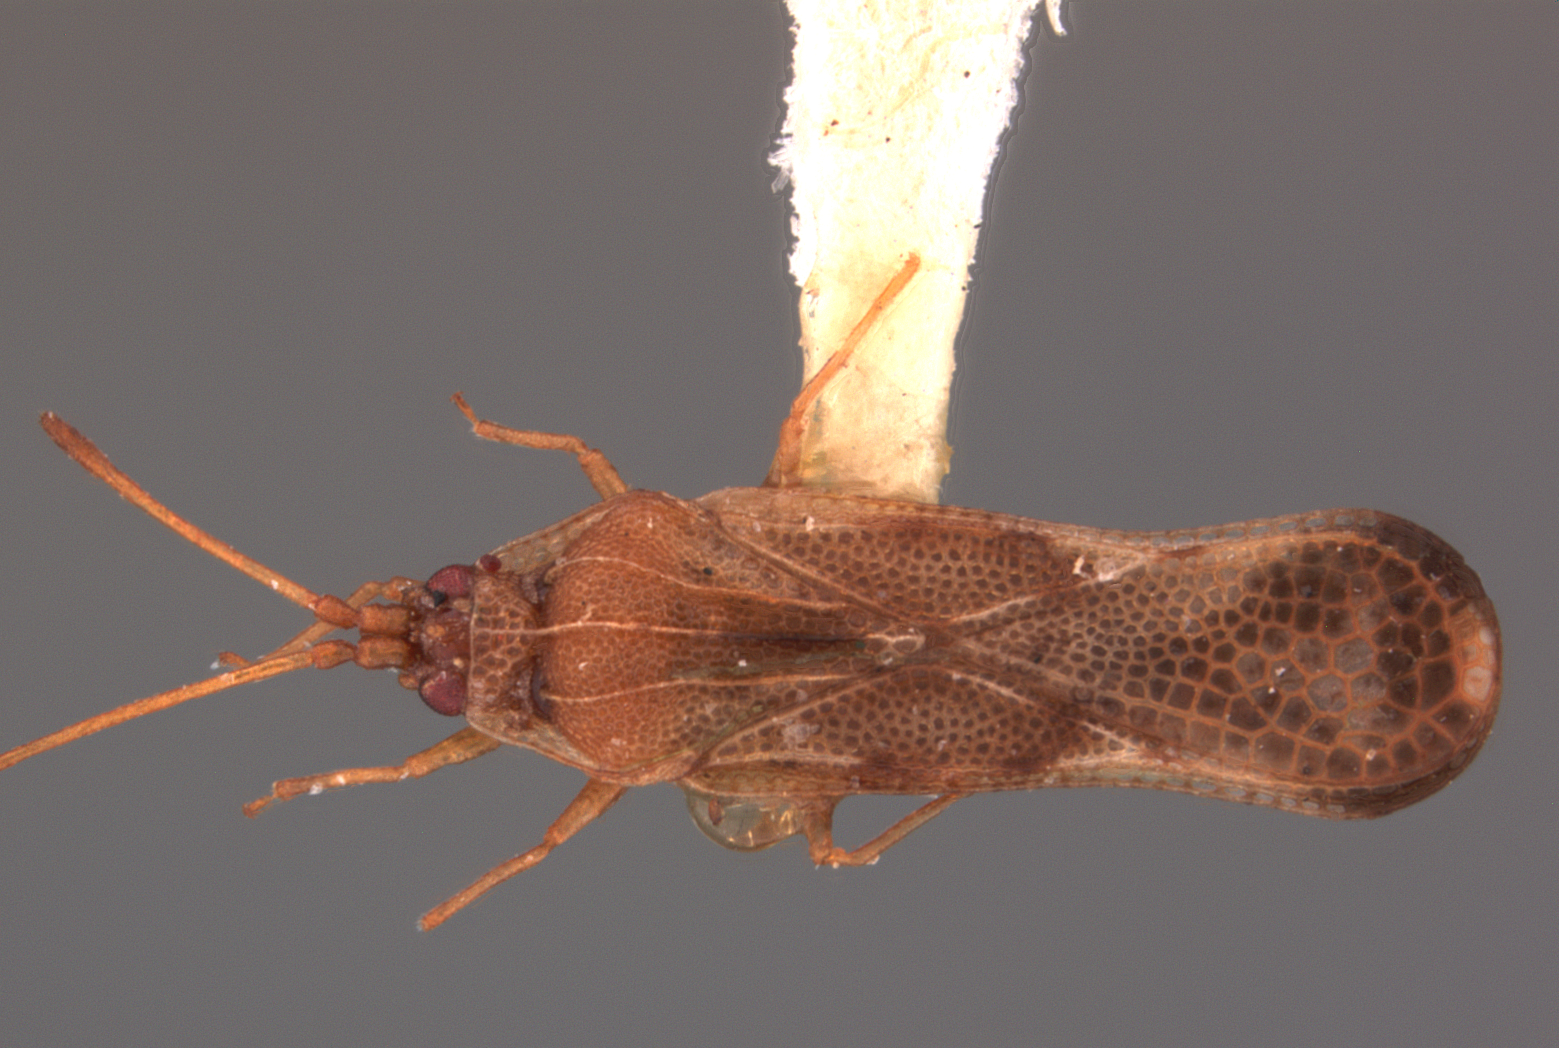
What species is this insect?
Ulonemia decoris
